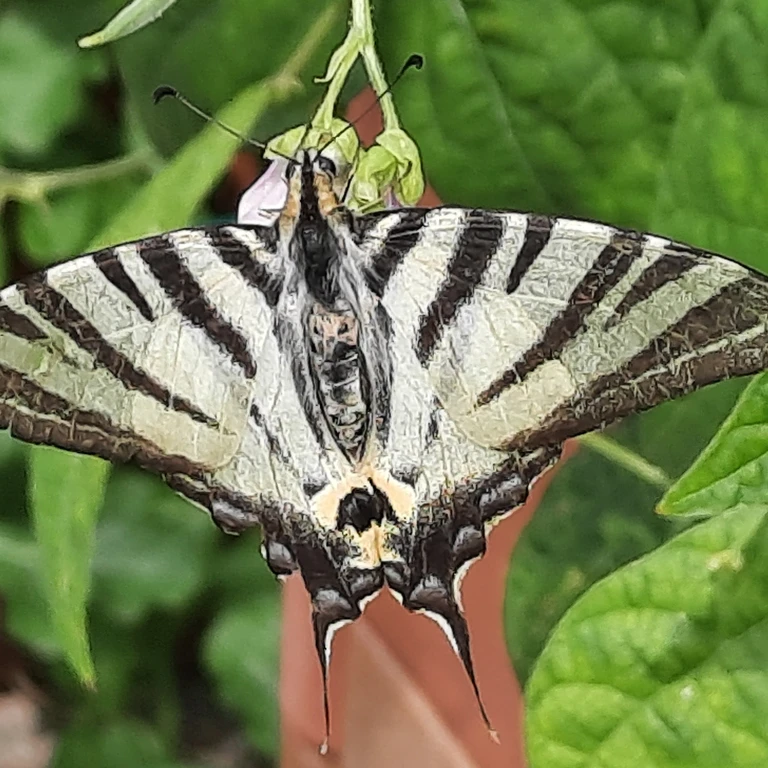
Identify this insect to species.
Iphiclides podalirius
